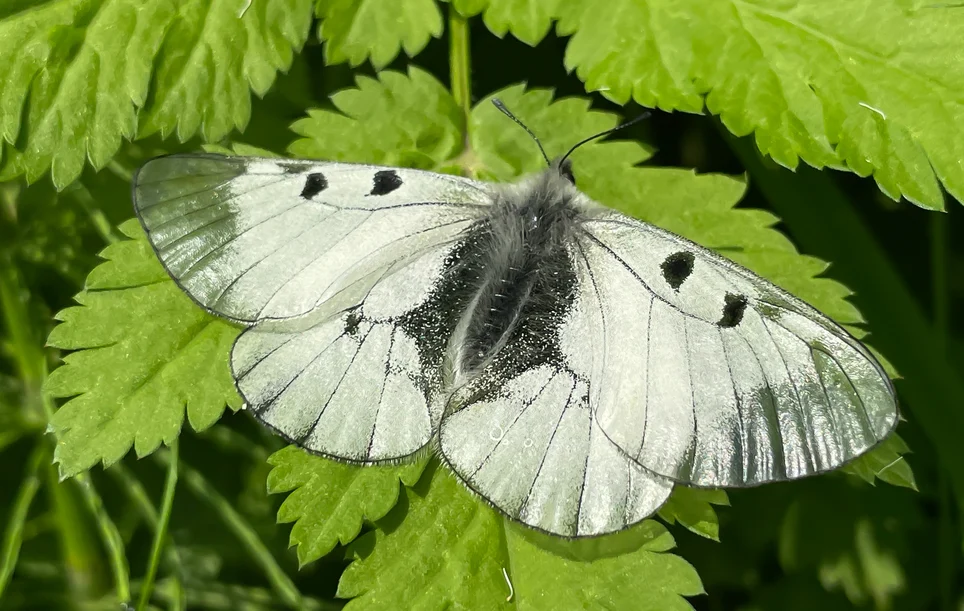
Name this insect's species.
Parnassius mnemosyne
